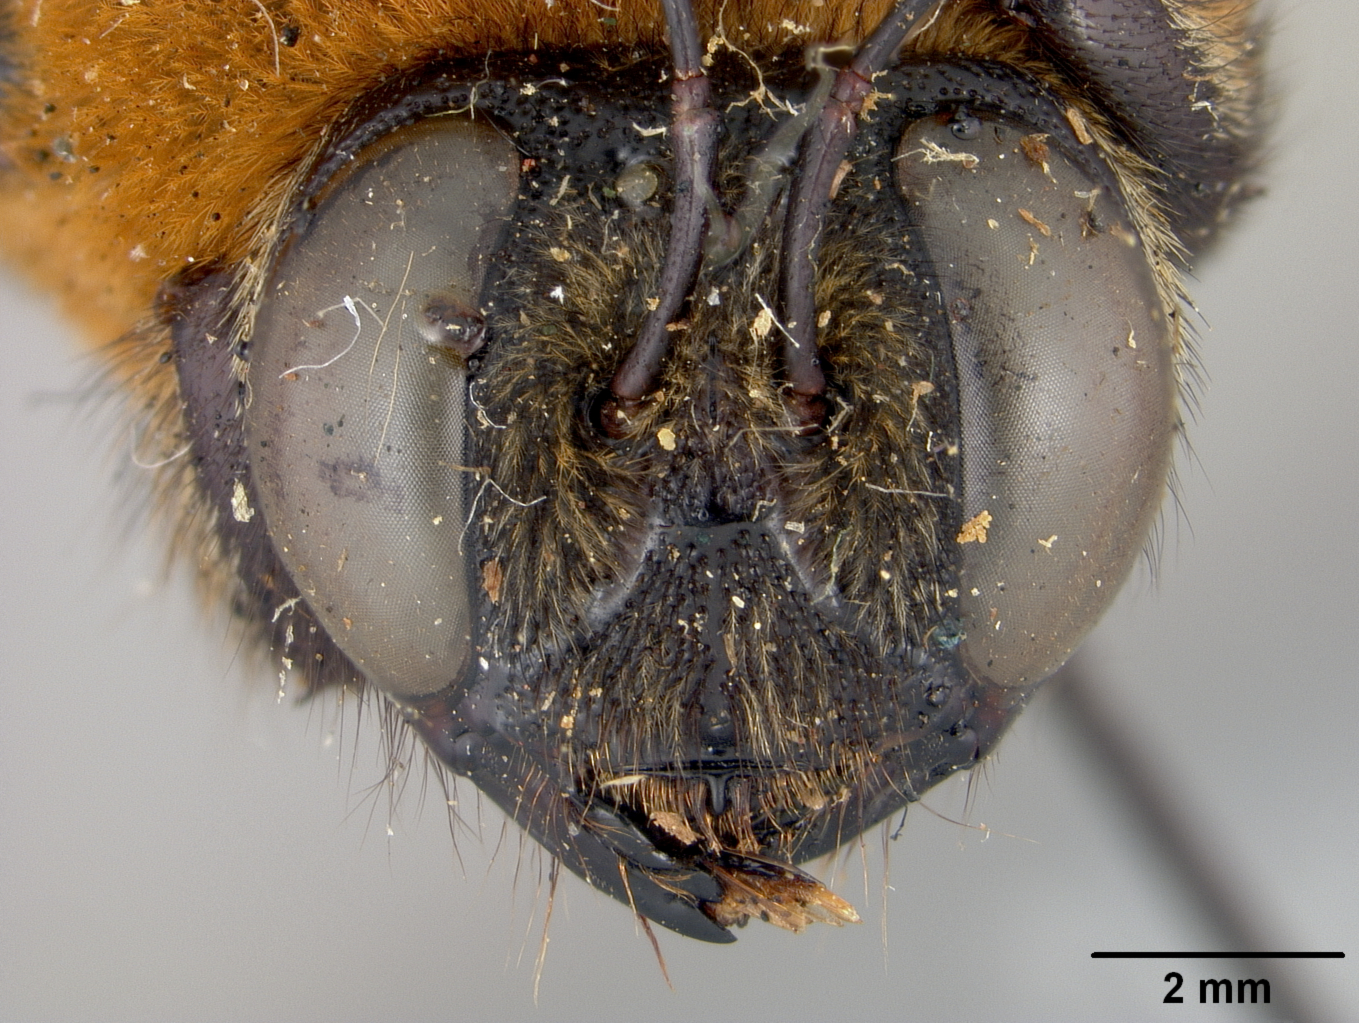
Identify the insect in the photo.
Mesotrichia tambelanensis
